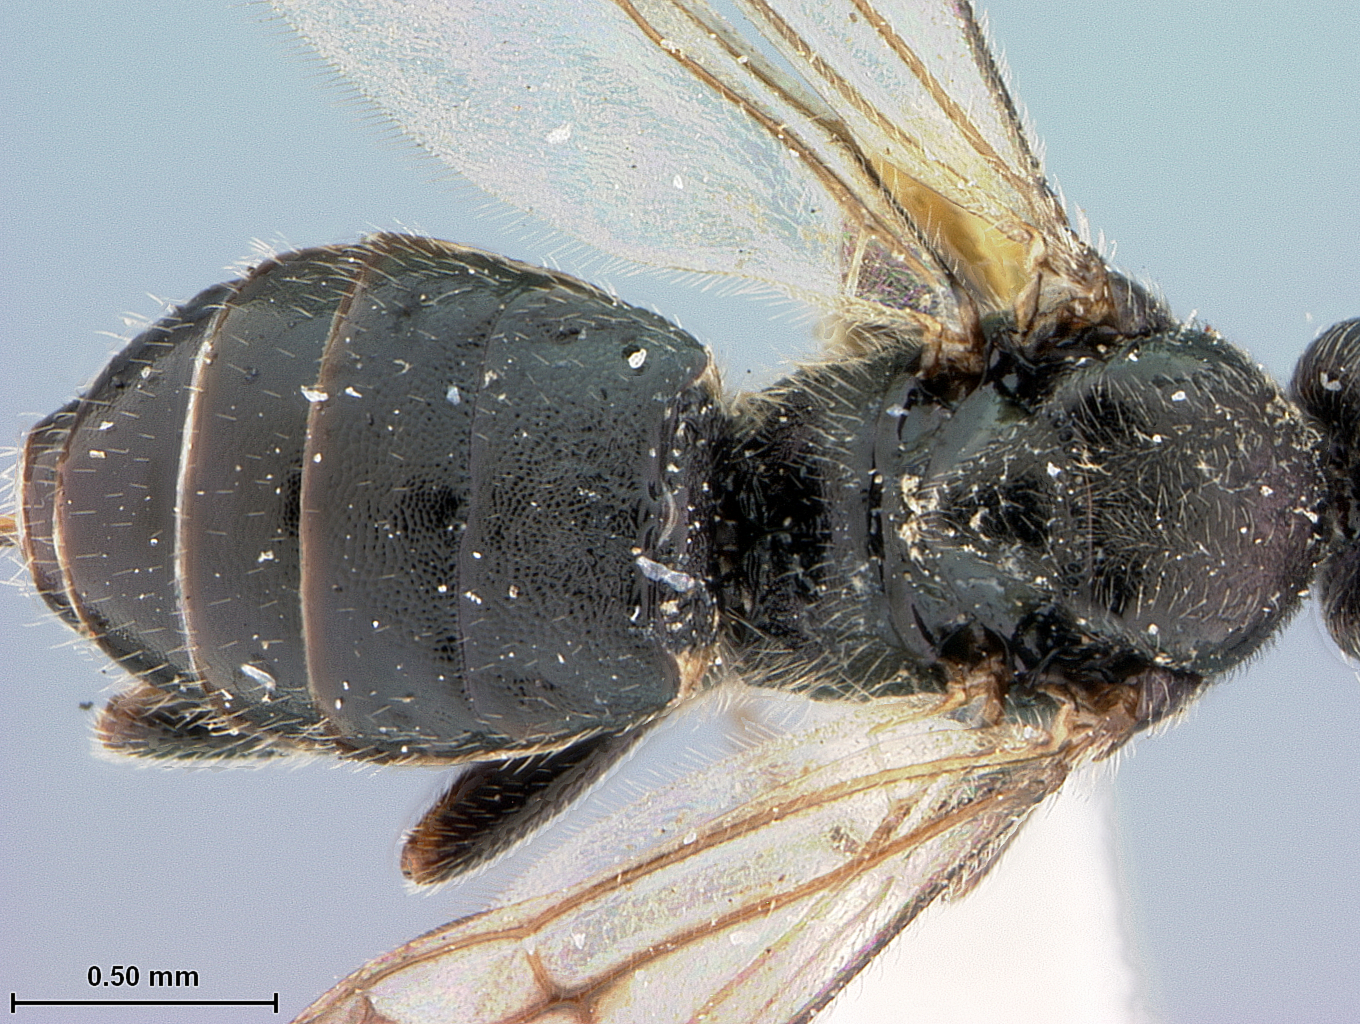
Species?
Habrobracon erucarum
